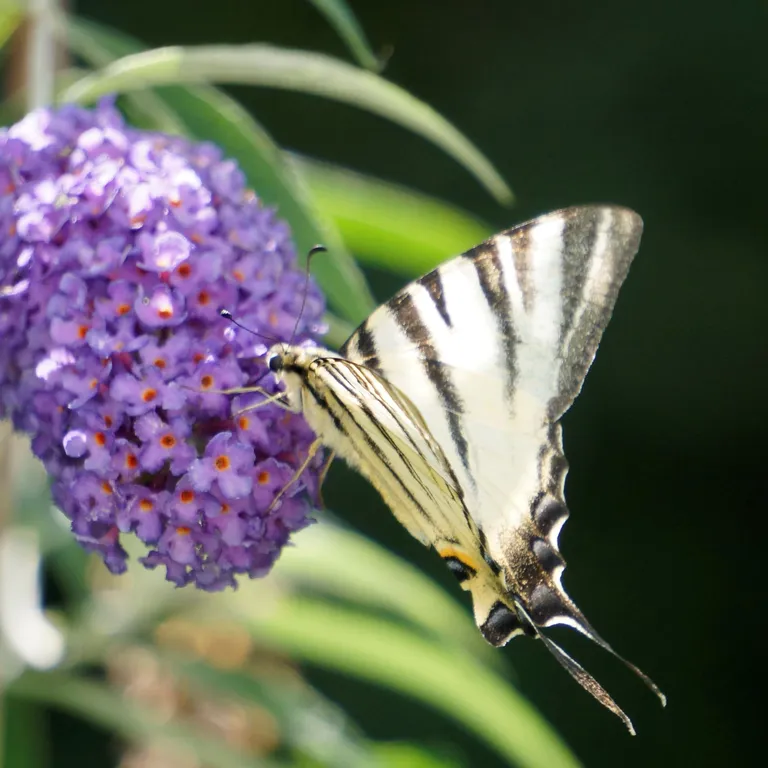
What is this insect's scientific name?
Iphiclides podalirius
